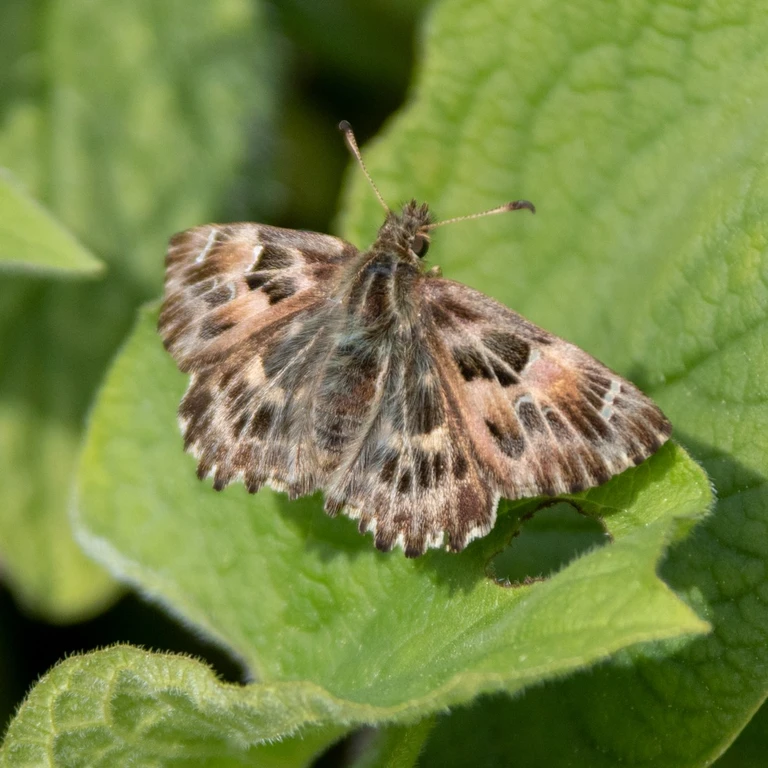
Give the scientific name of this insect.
Carcharodus alceae
